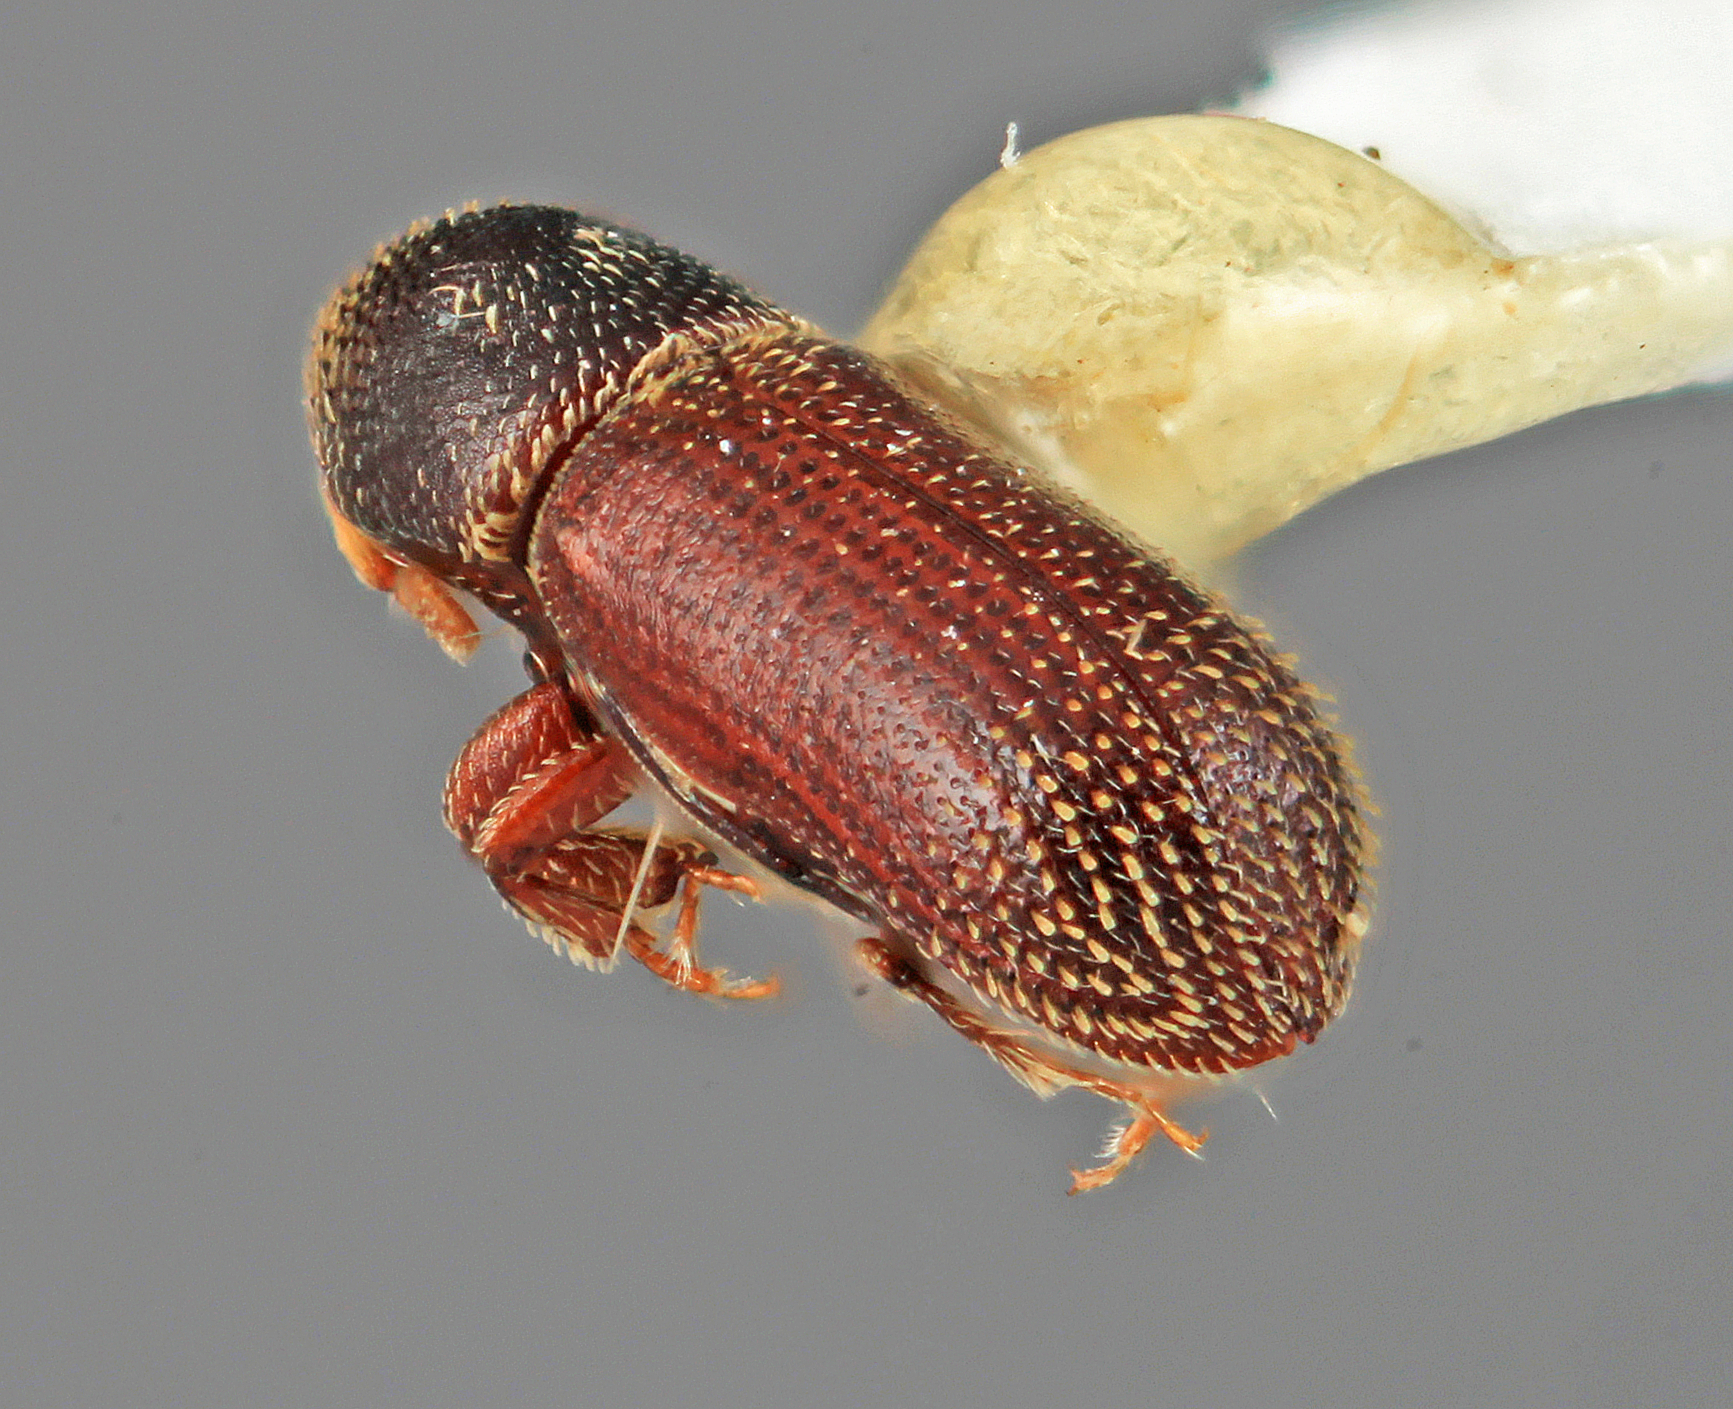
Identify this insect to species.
Micracisella hondurensis
